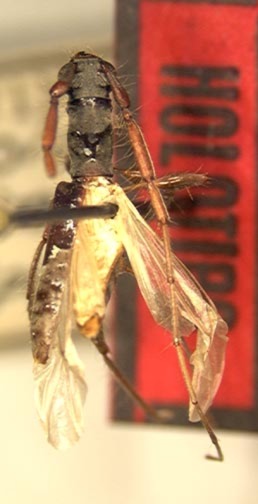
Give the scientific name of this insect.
Tetraopidion geminatum
